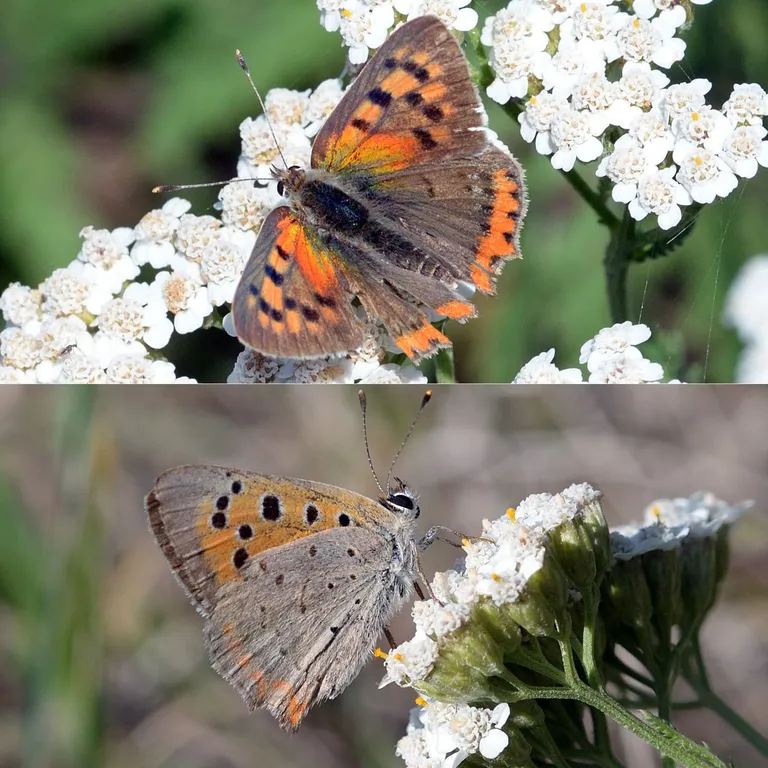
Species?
Lycaena phlaeas
